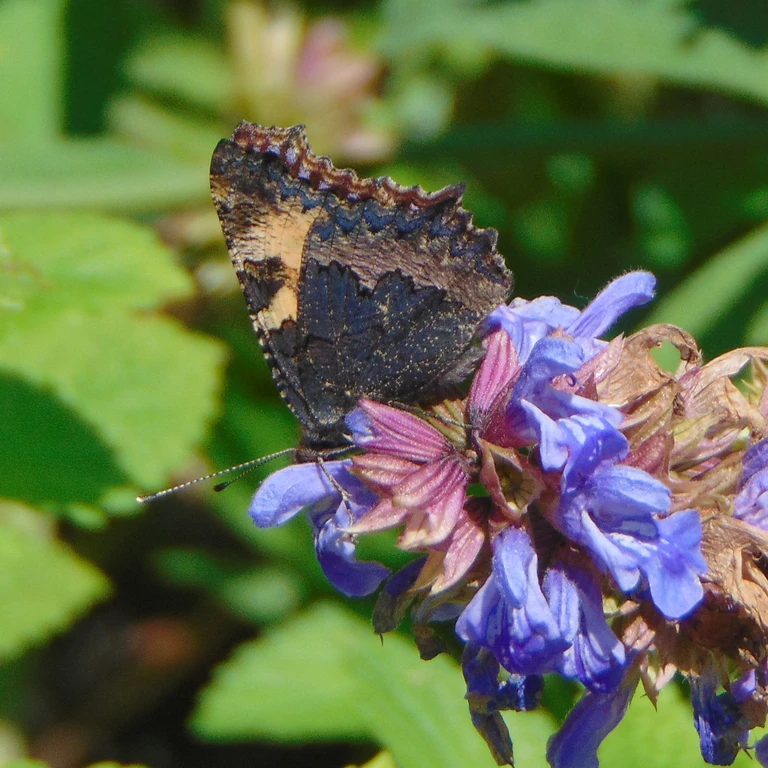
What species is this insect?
Aglais urticae
